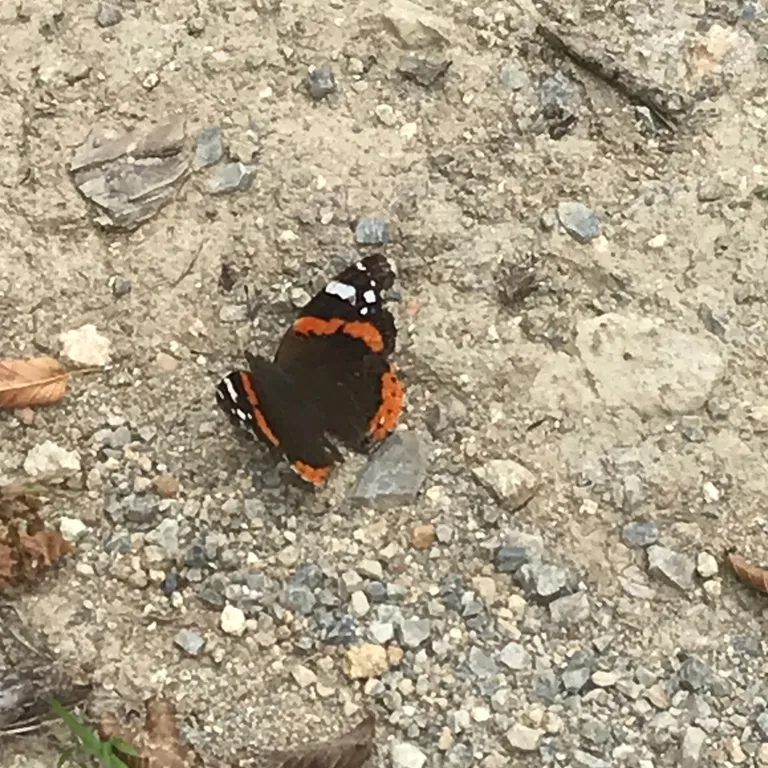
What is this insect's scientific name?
Vanessa atalanta
